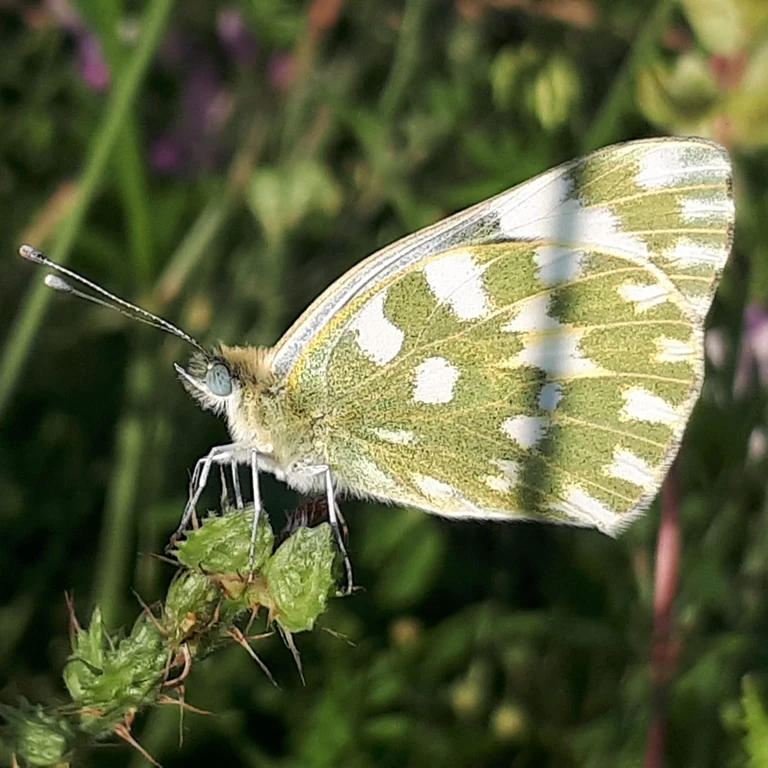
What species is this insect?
Pontia edusa
